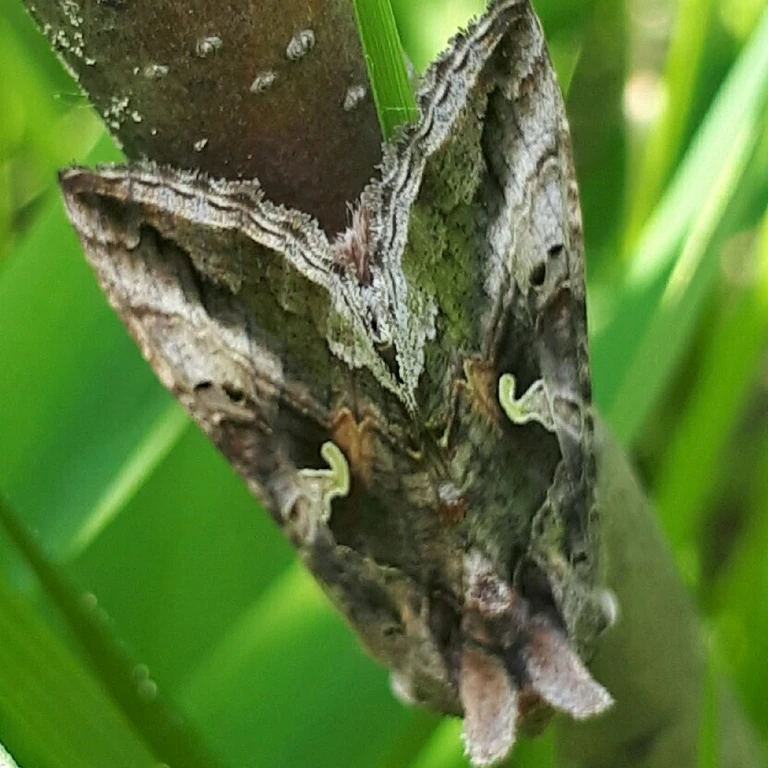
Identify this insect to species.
Autographa gamma
